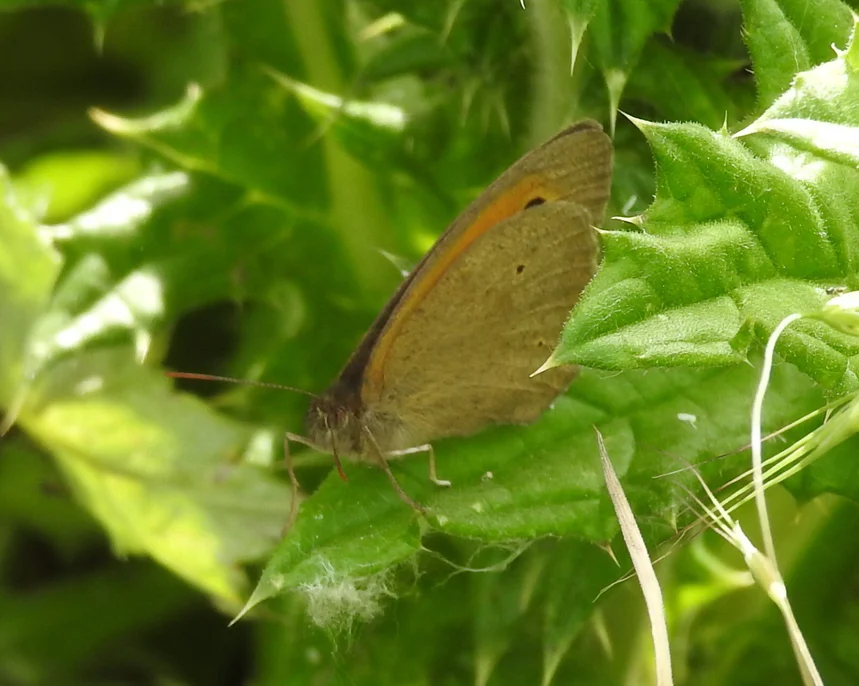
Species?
Maniola jurtina
